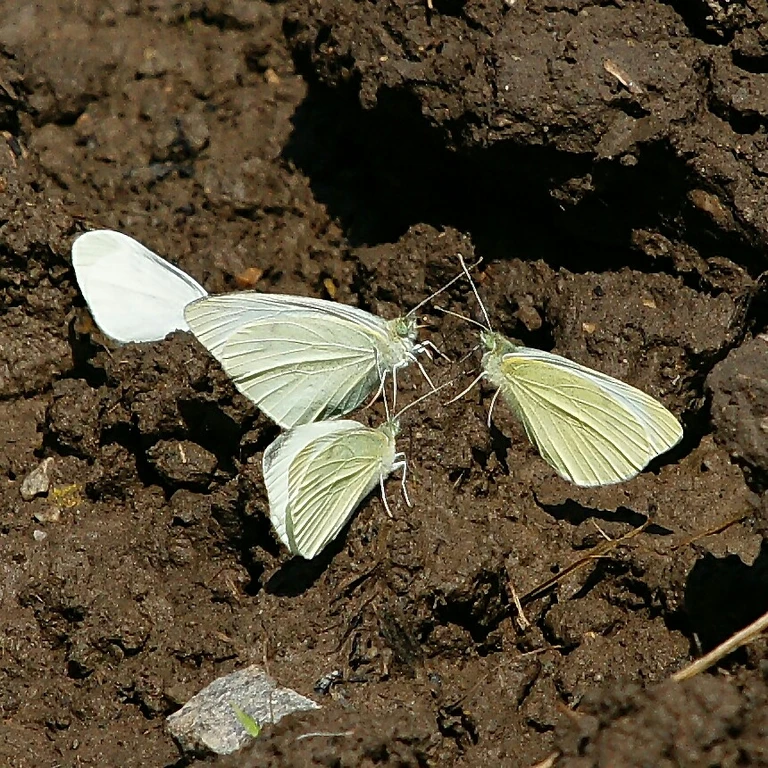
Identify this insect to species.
Leptidea sinapis/juvernica
